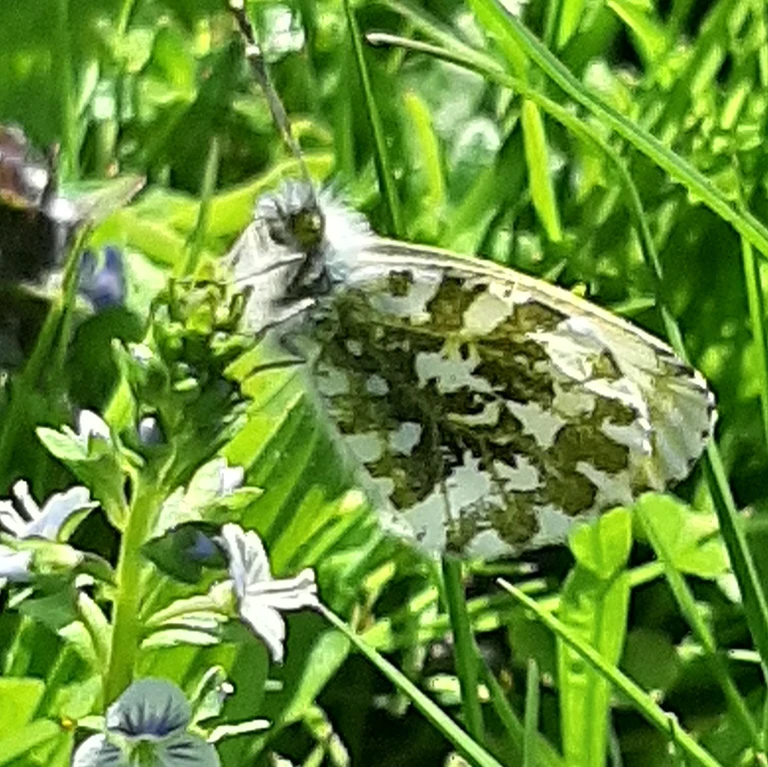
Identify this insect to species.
Anthocharis cardamines
